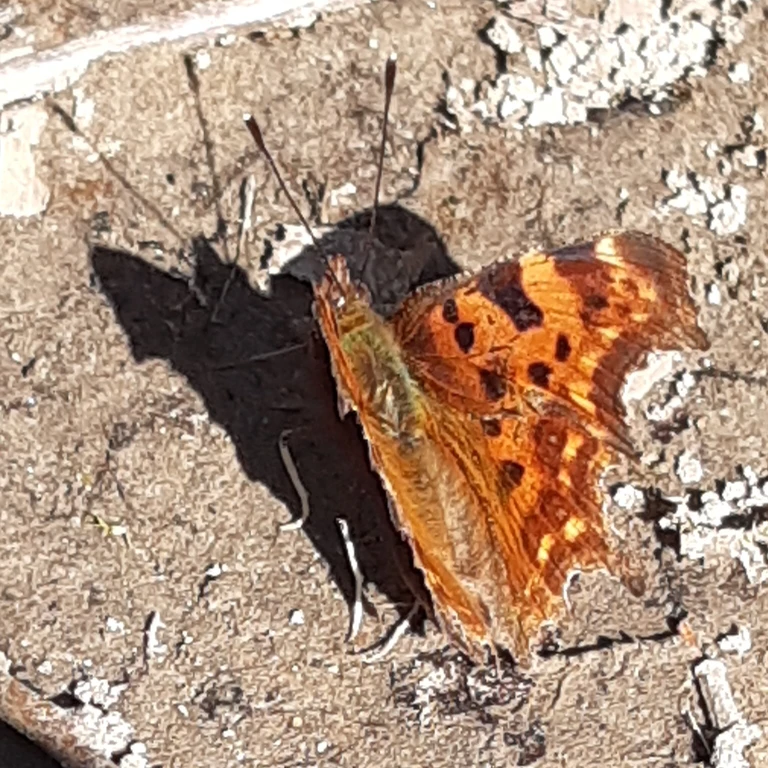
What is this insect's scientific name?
Polygonia c-album
